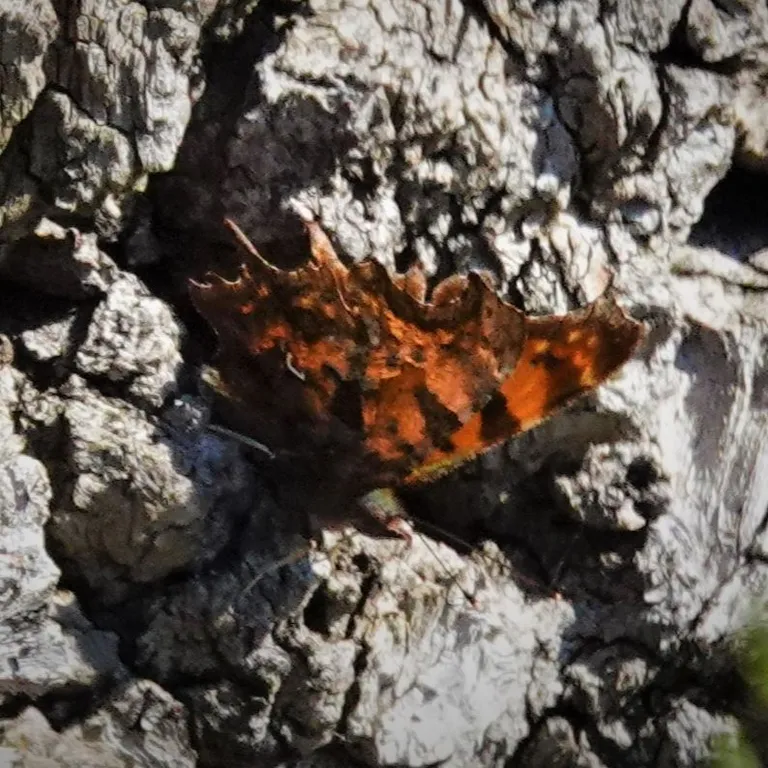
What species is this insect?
Polygonia c-album
